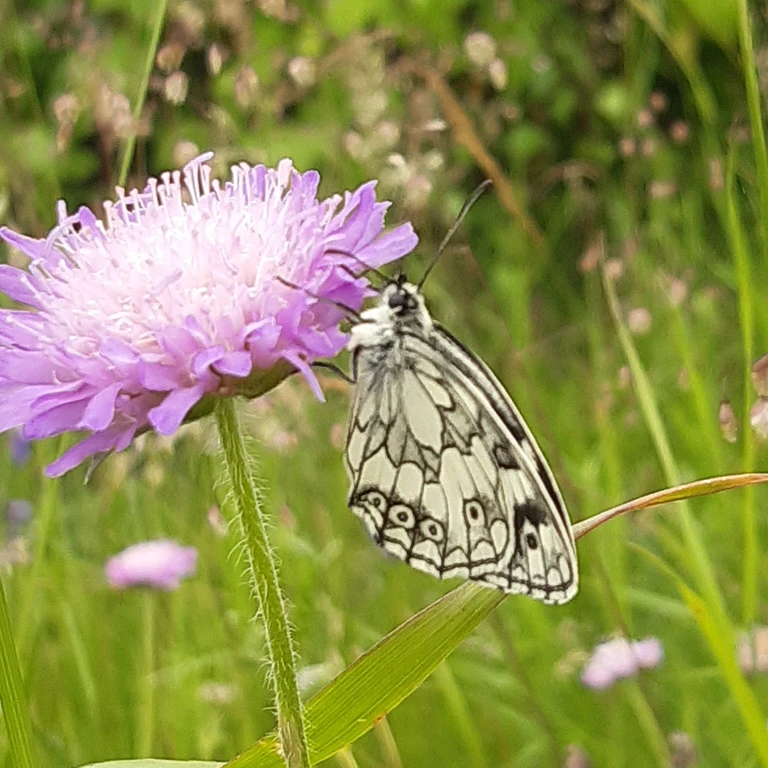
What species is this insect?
Melanargia galathea
